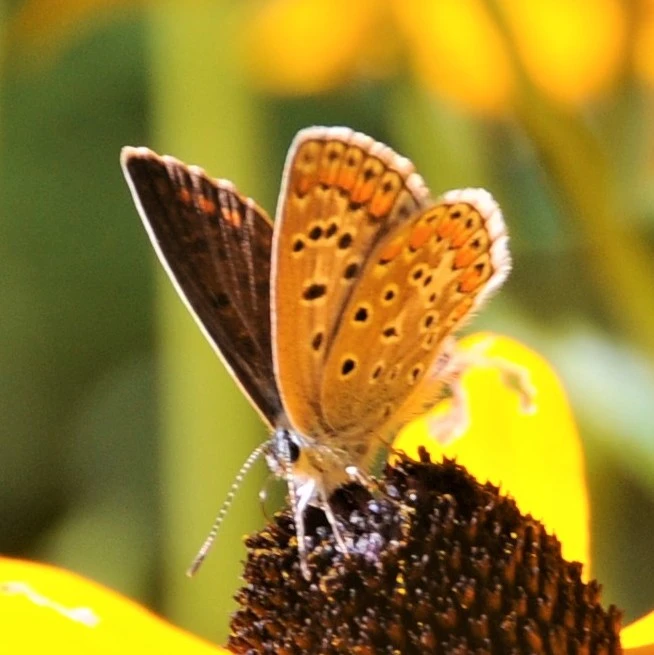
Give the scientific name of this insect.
Polyommatus icarus
